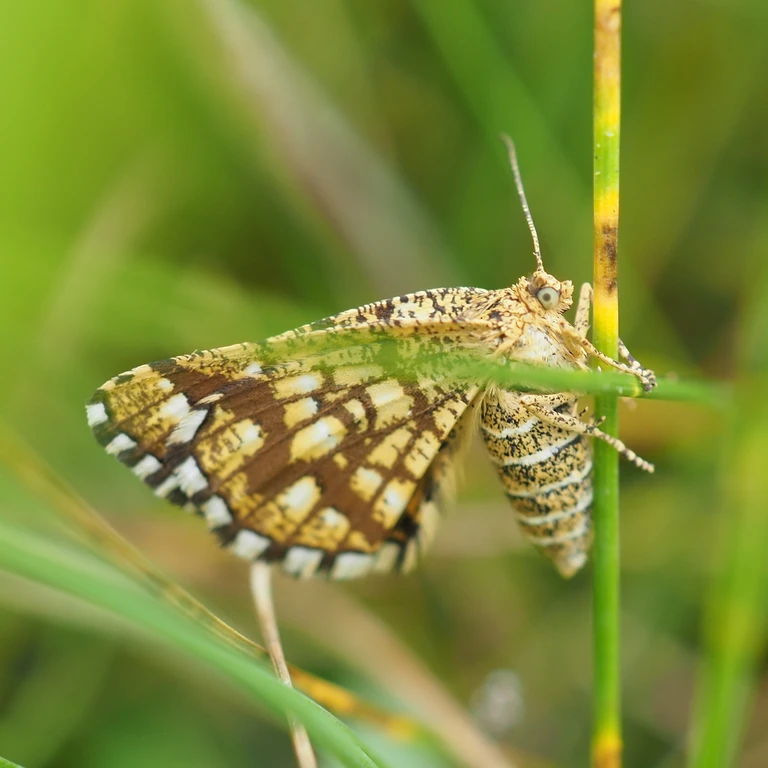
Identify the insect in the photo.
Chiasmia clathrata
